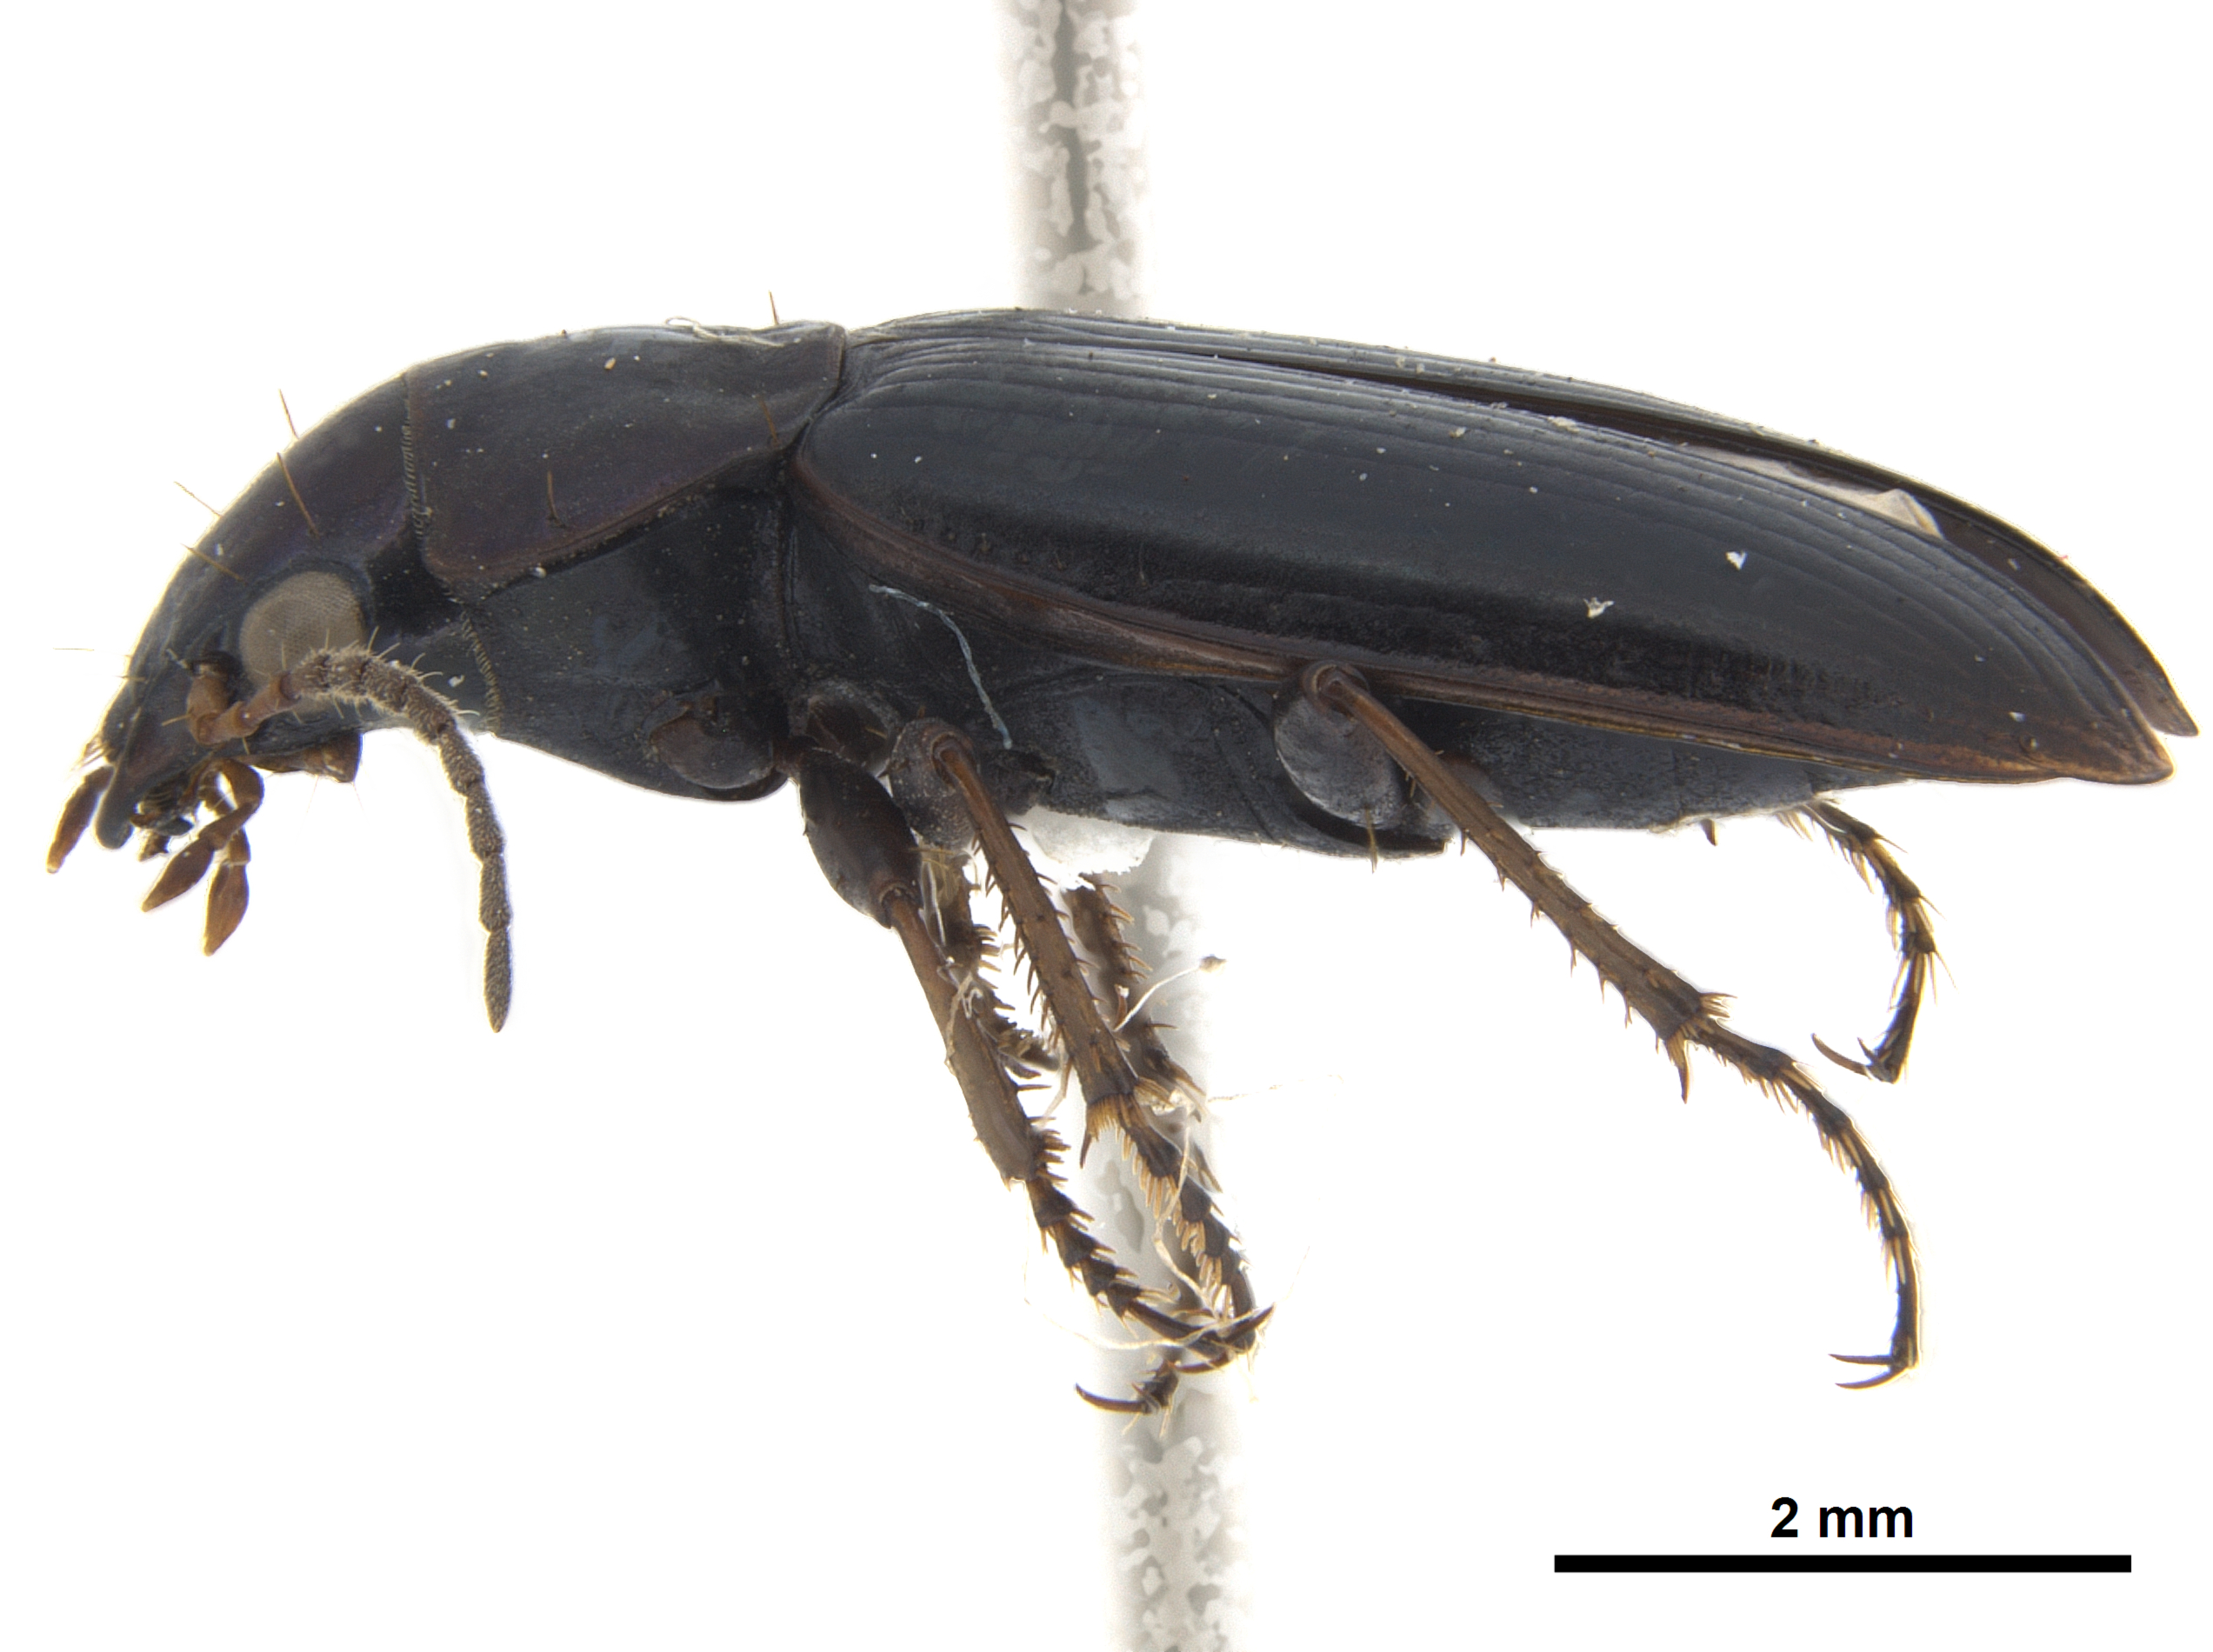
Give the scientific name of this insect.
Metius pogonoides
